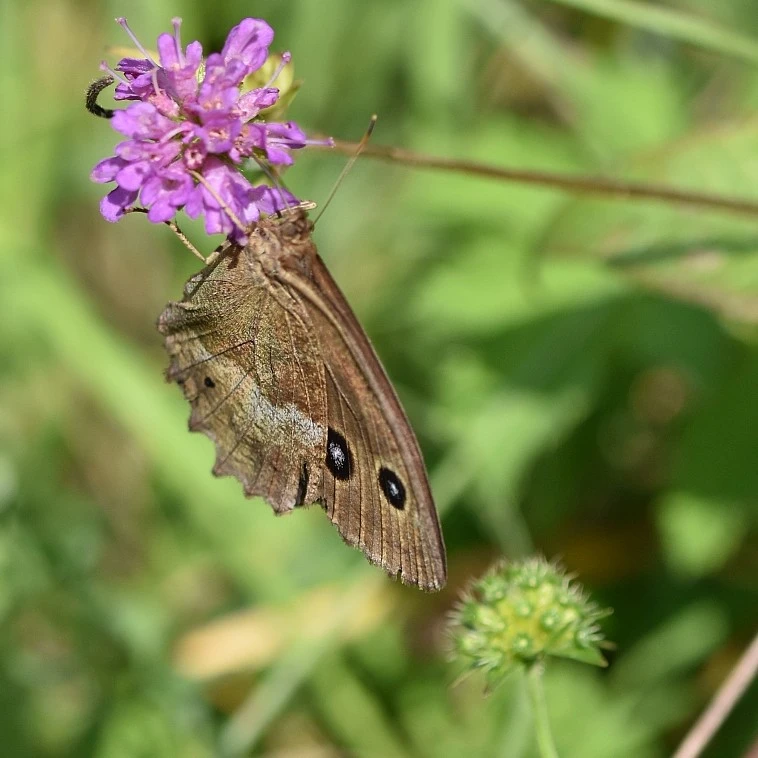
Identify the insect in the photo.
Minois dryas
